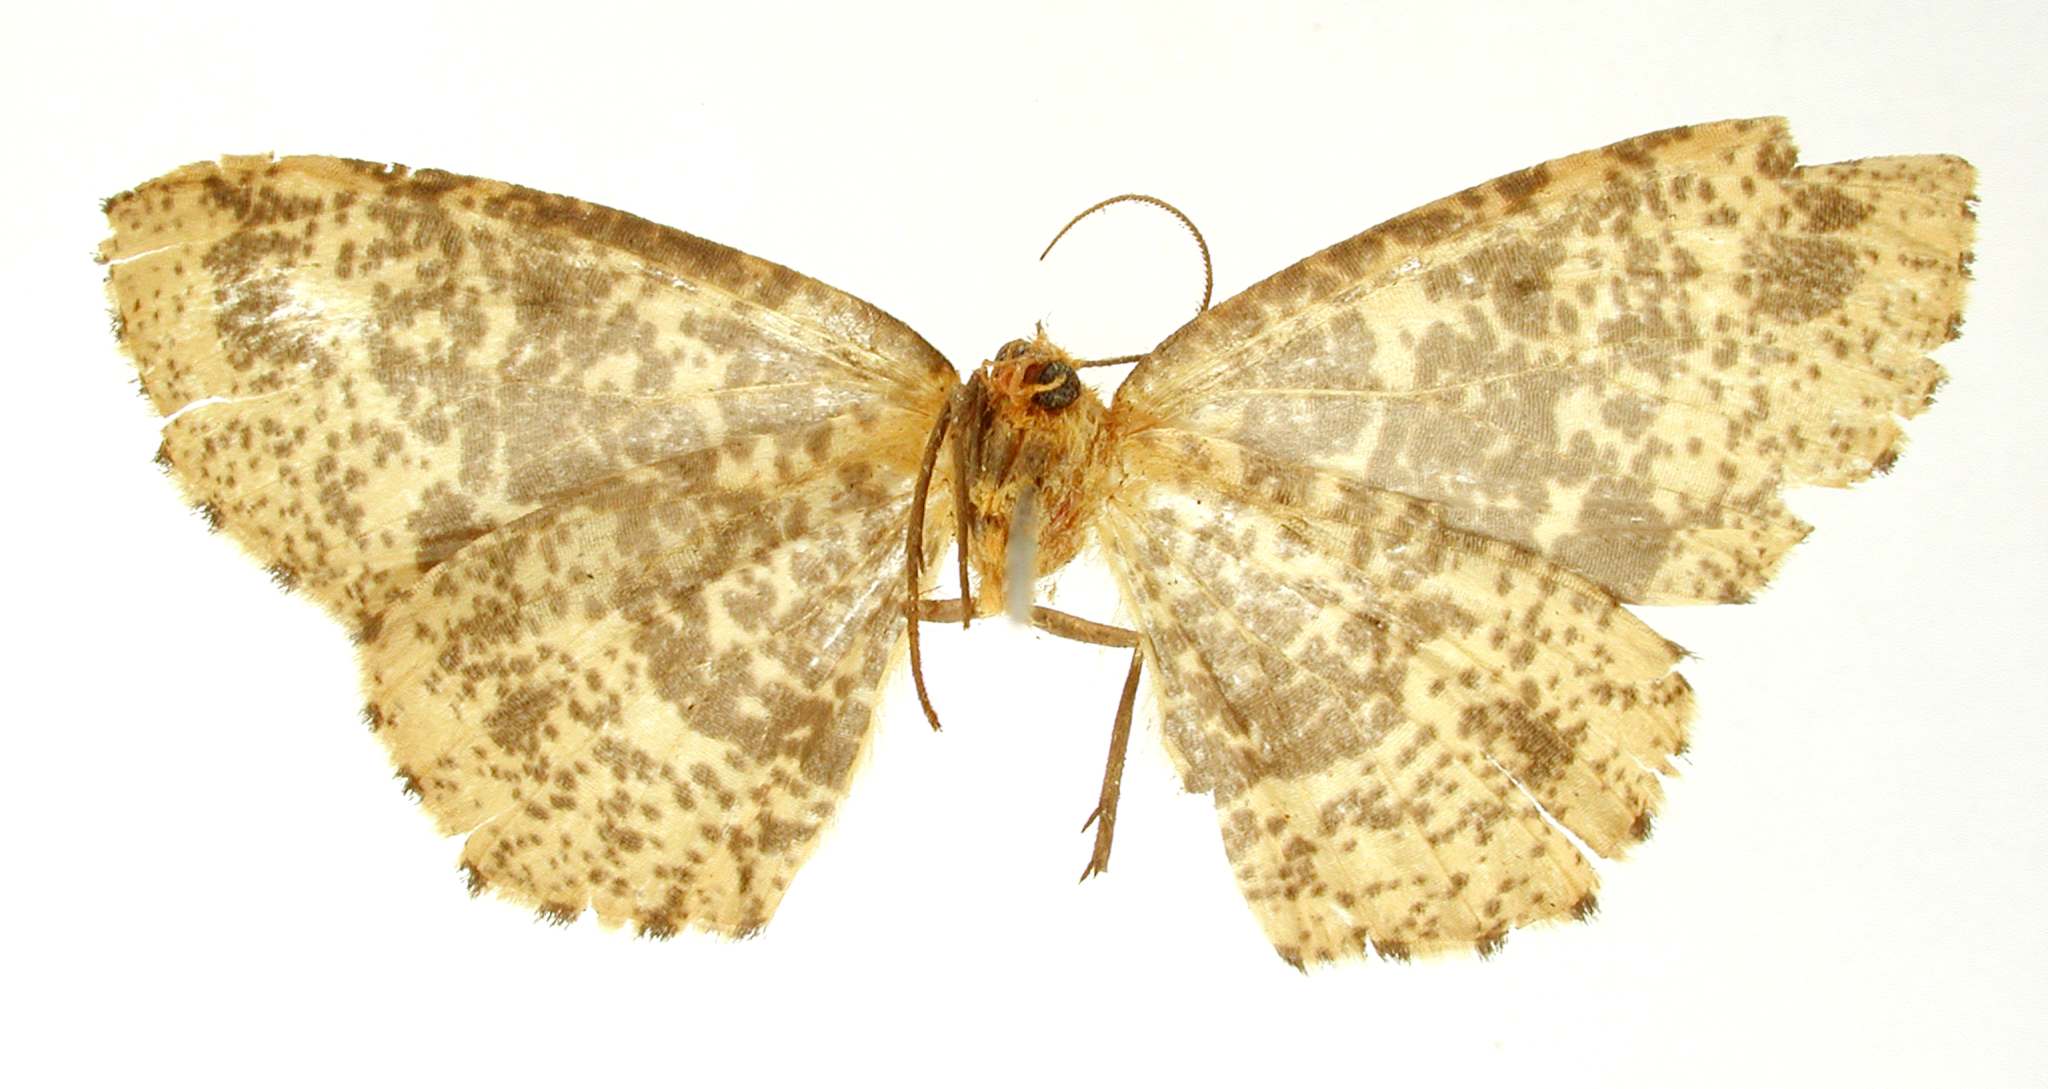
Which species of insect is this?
Abraxas estriada
